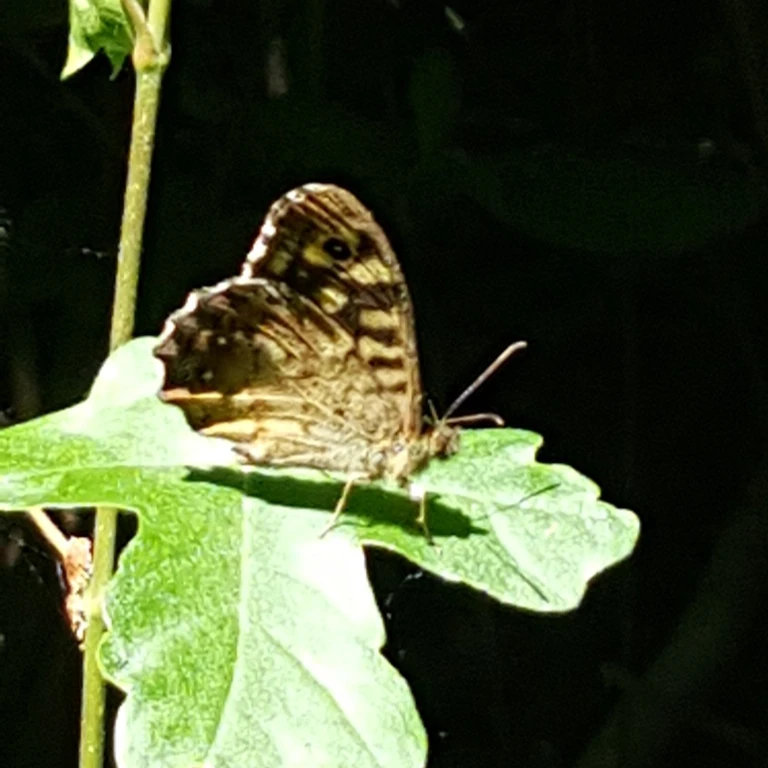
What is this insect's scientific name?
Pararge aegeria
